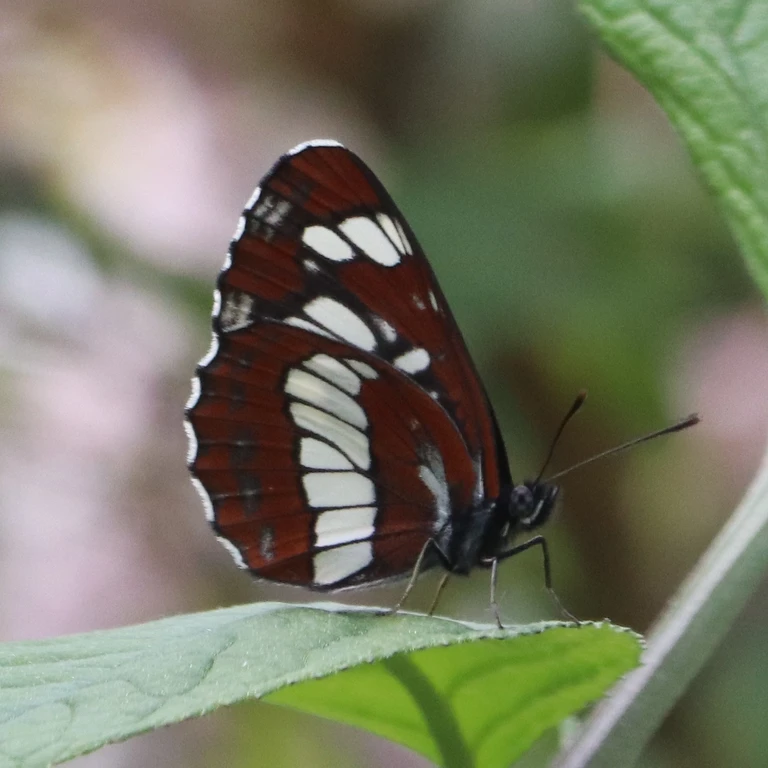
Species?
Neptis rivularis
